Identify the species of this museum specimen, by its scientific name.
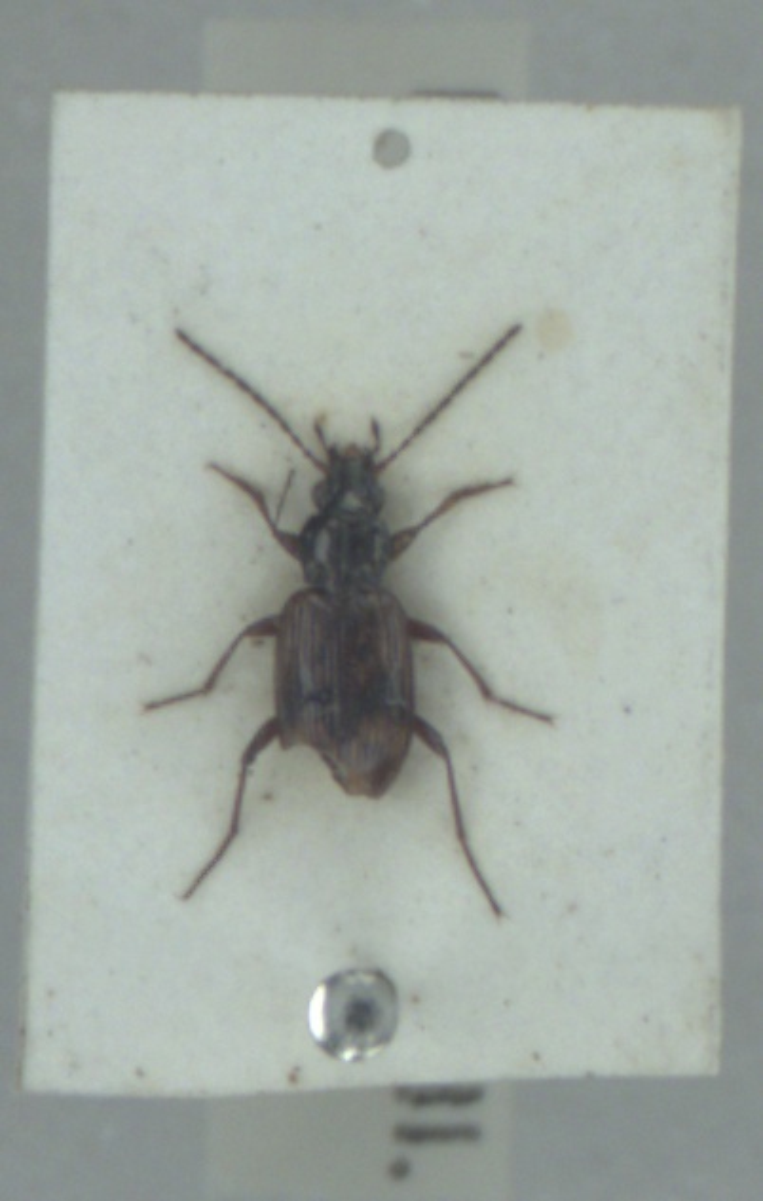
Bembidion dentellum
